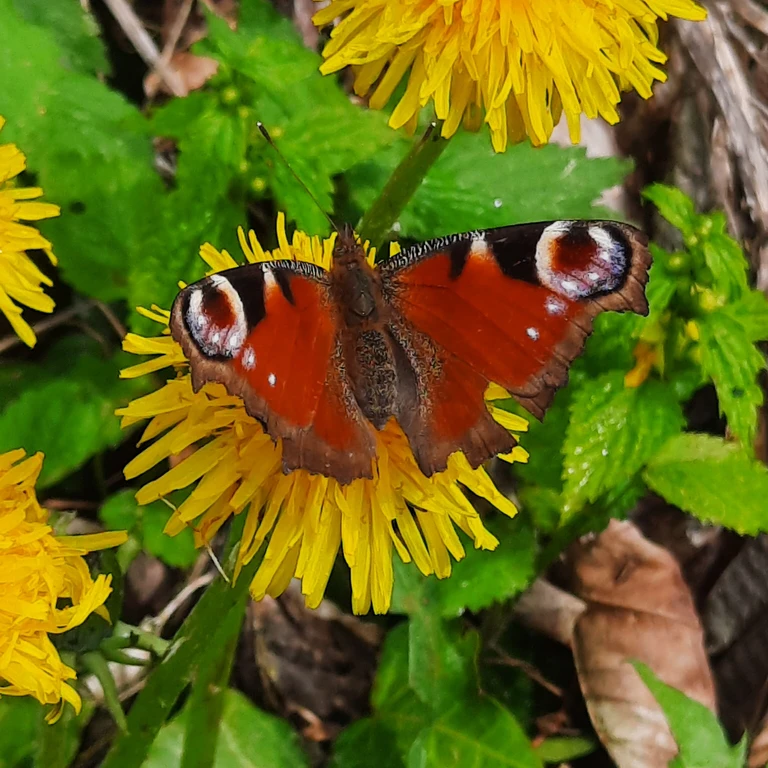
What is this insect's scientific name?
Aglais io
